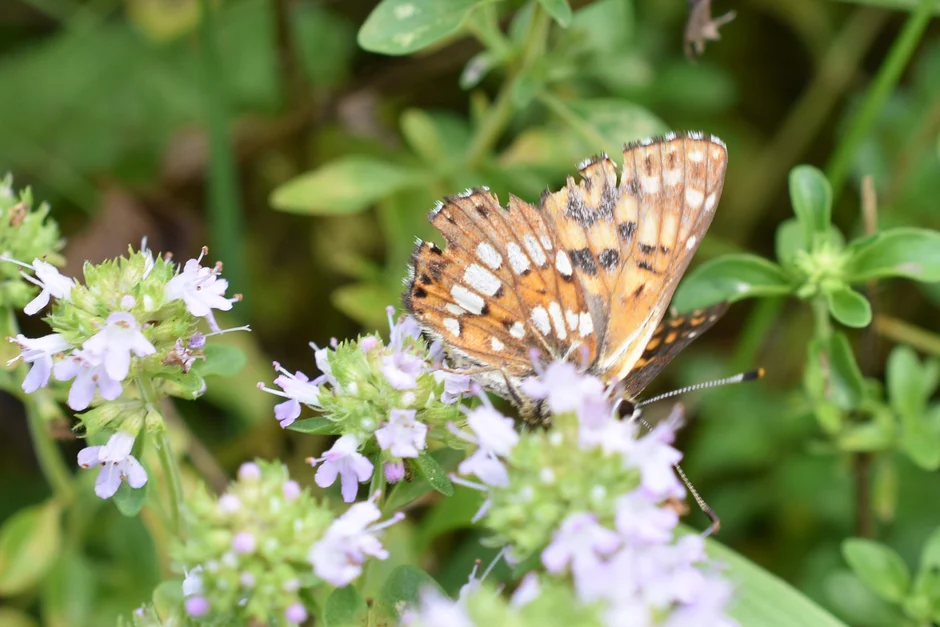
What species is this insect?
Hamearis lucina
